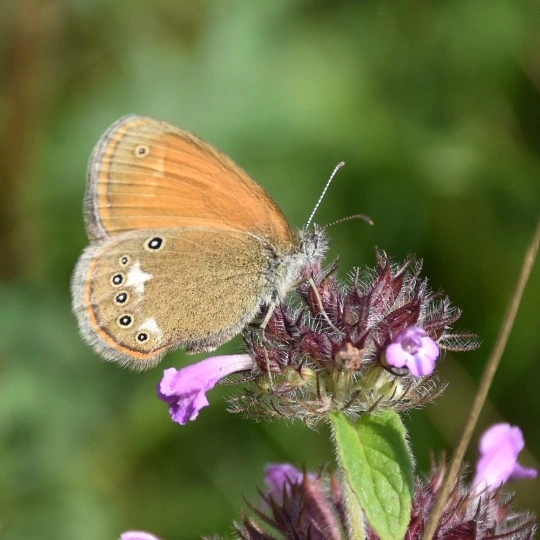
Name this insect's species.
Coenonympha glycerion (also Coenonympha iphis)
